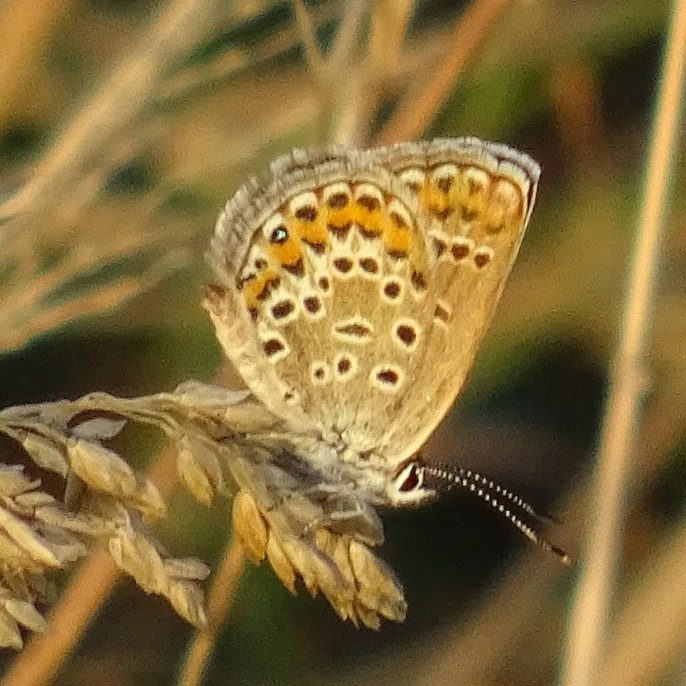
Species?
Plebejus argus
